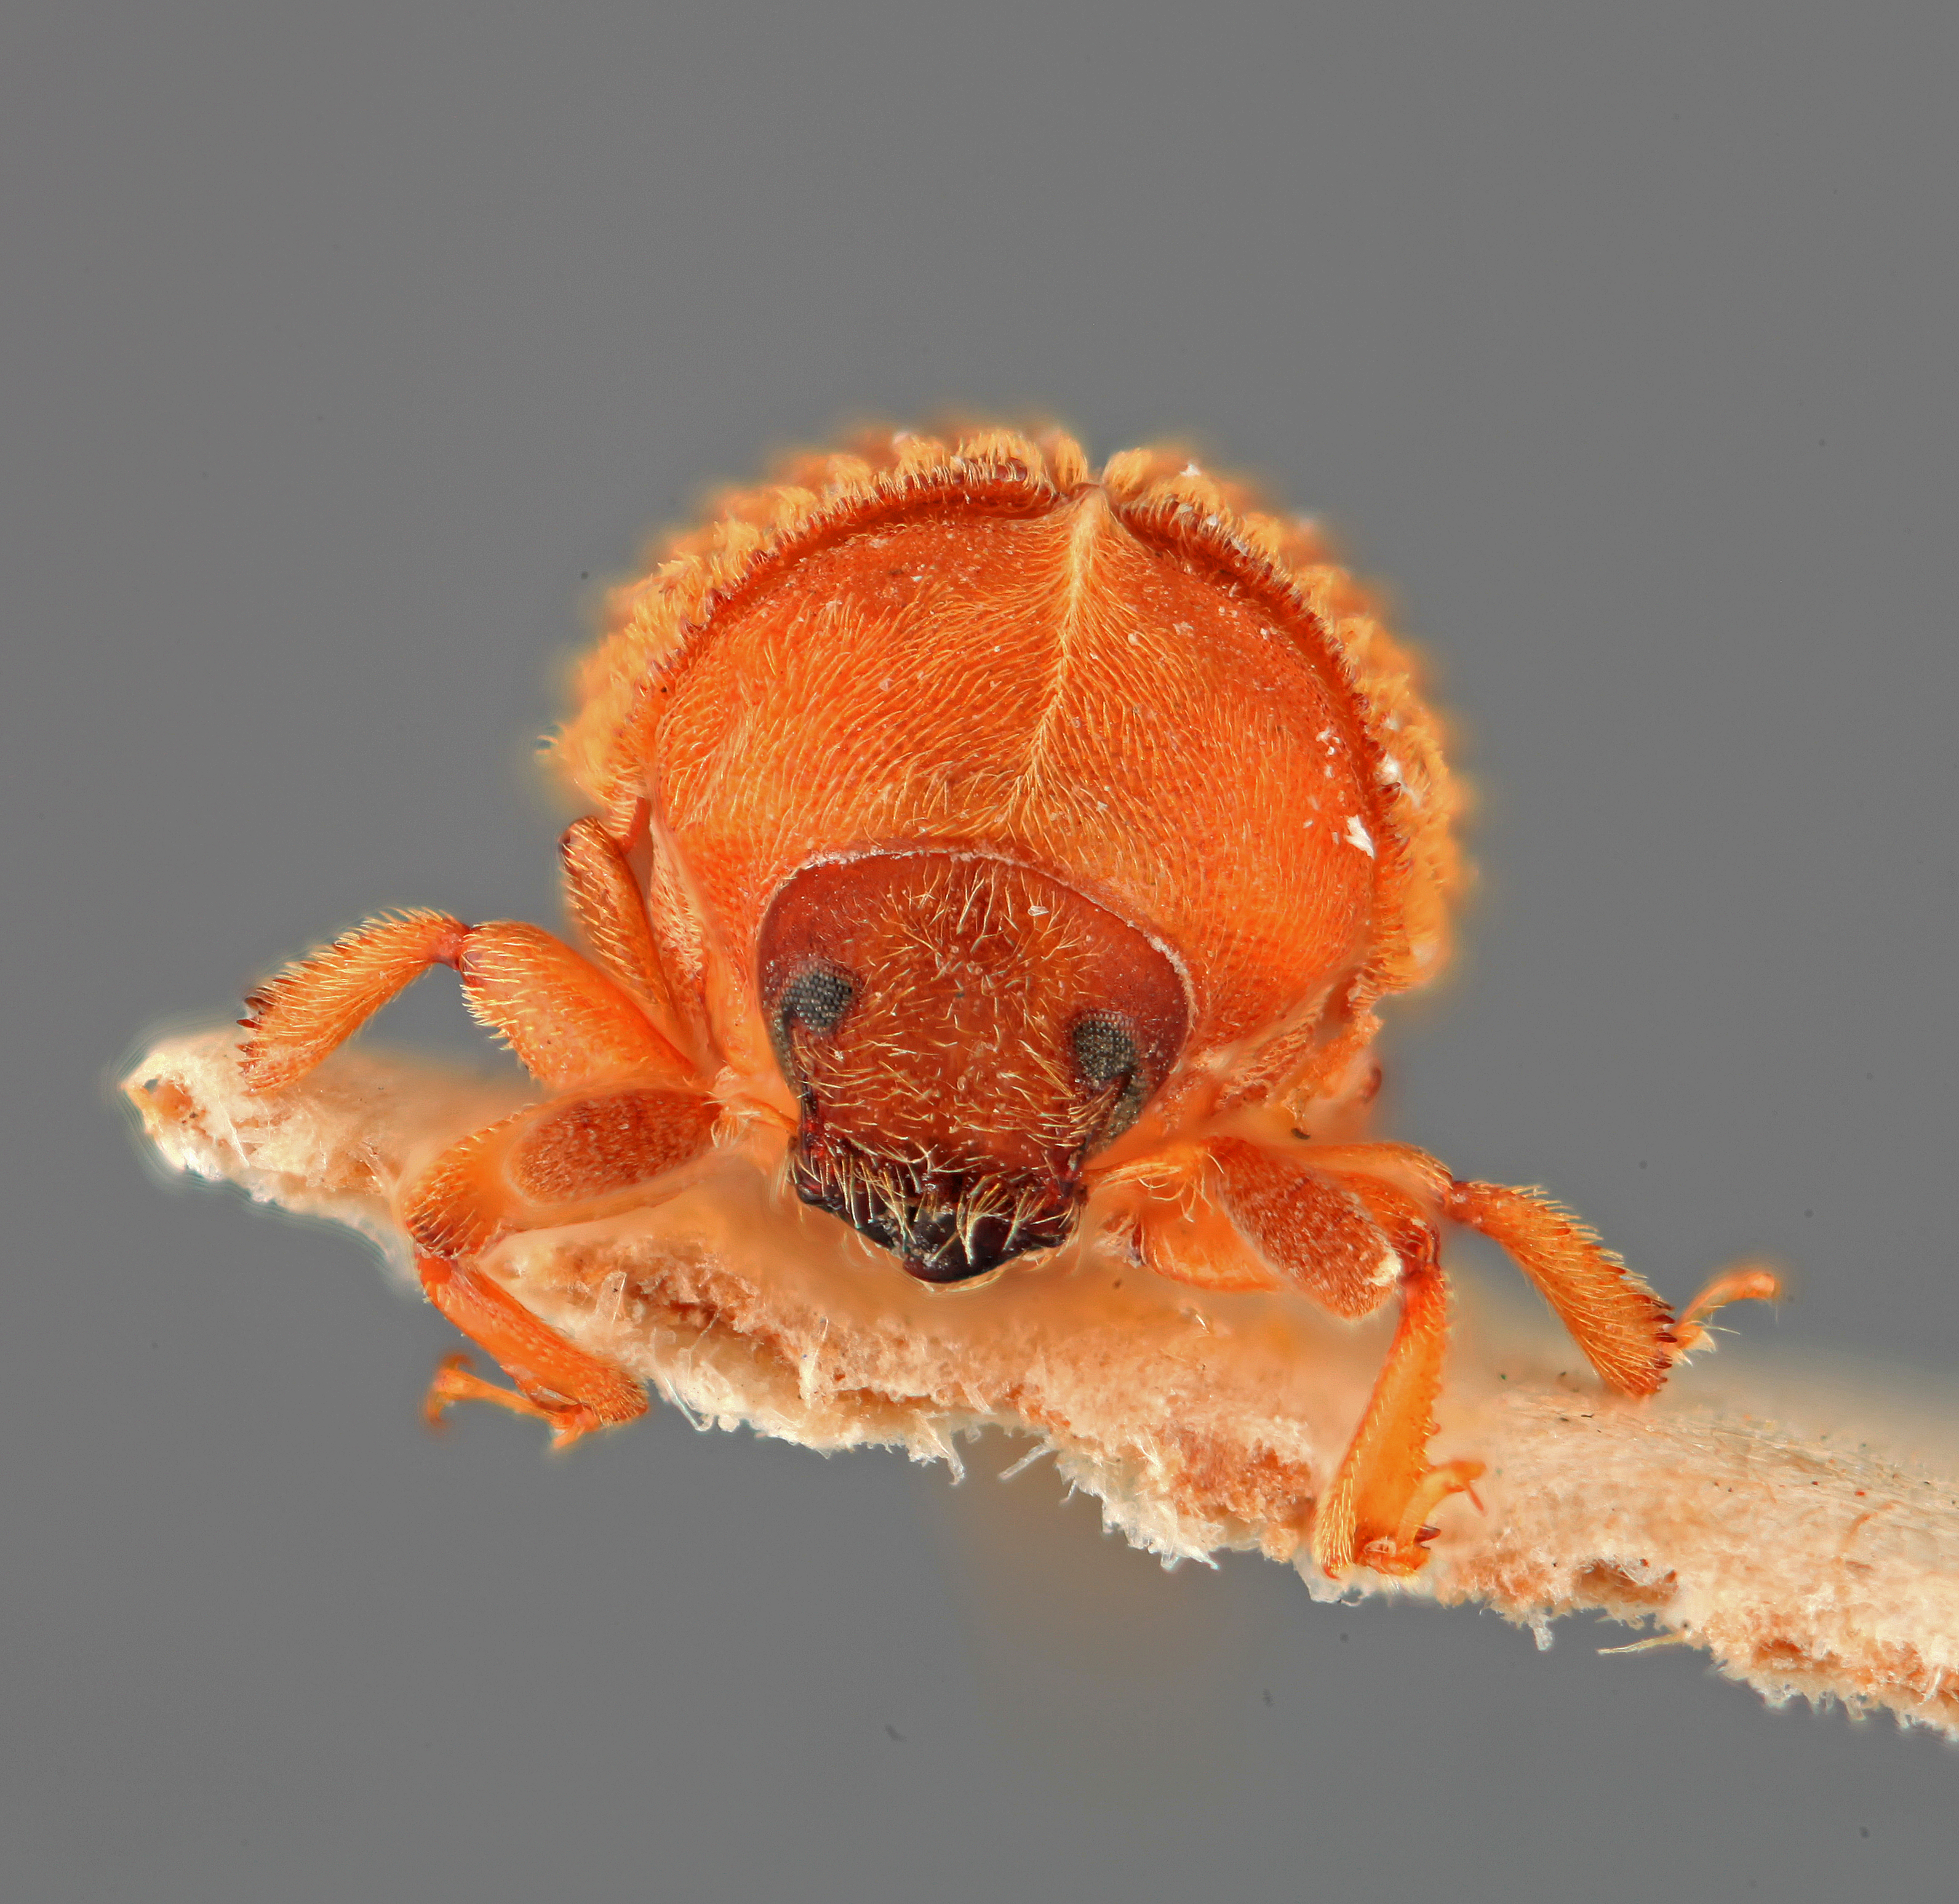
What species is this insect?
Phloeosinus phoebe
